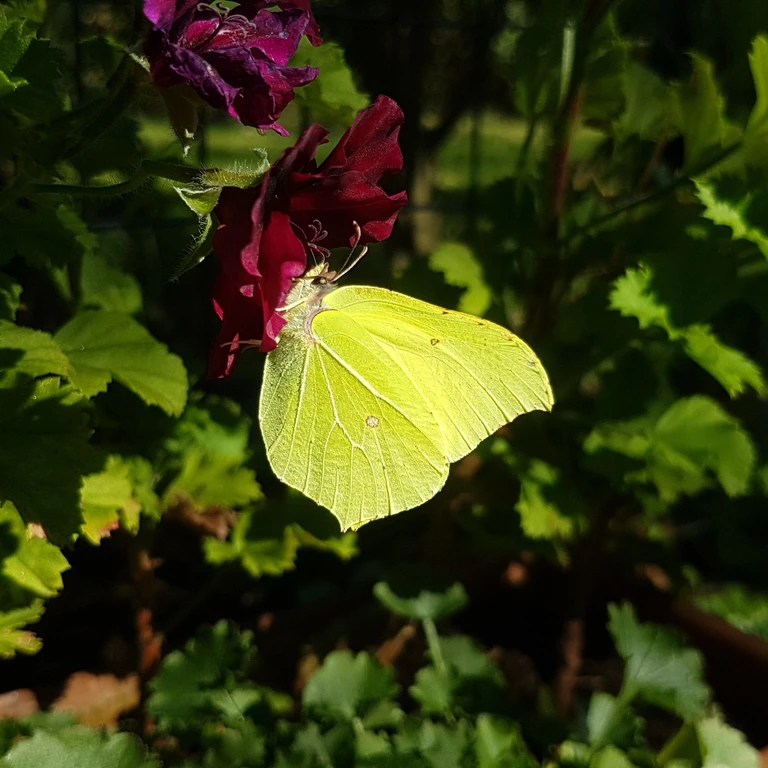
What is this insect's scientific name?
Gonepteryx rhamni
